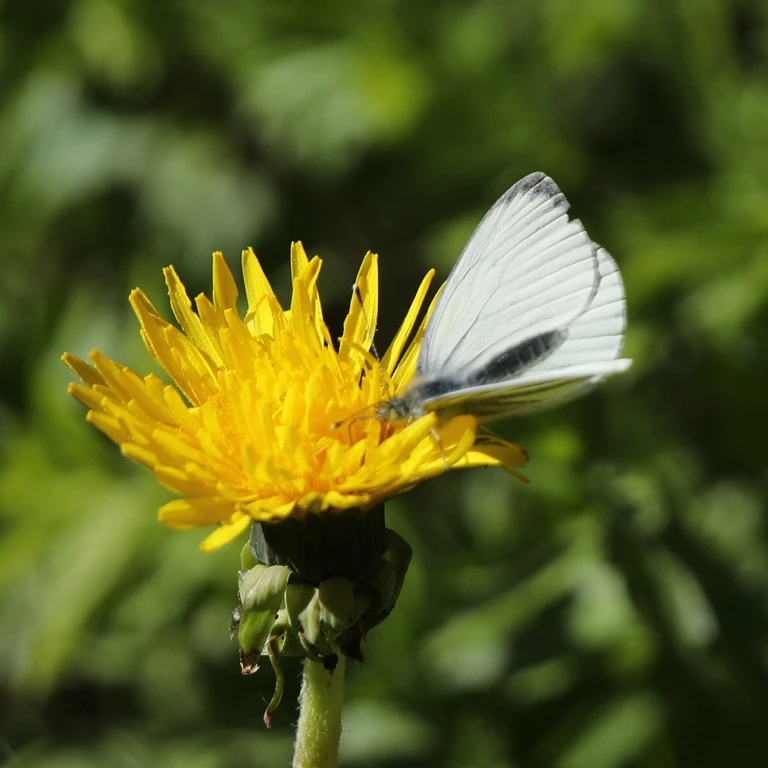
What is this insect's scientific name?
Pieris napi
